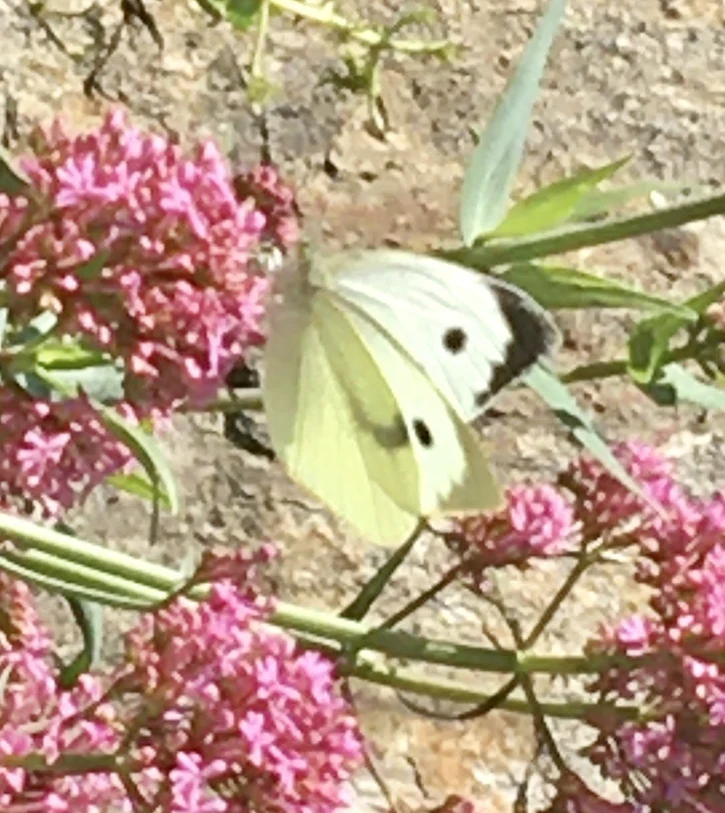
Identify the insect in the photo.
Pieris brassicae
